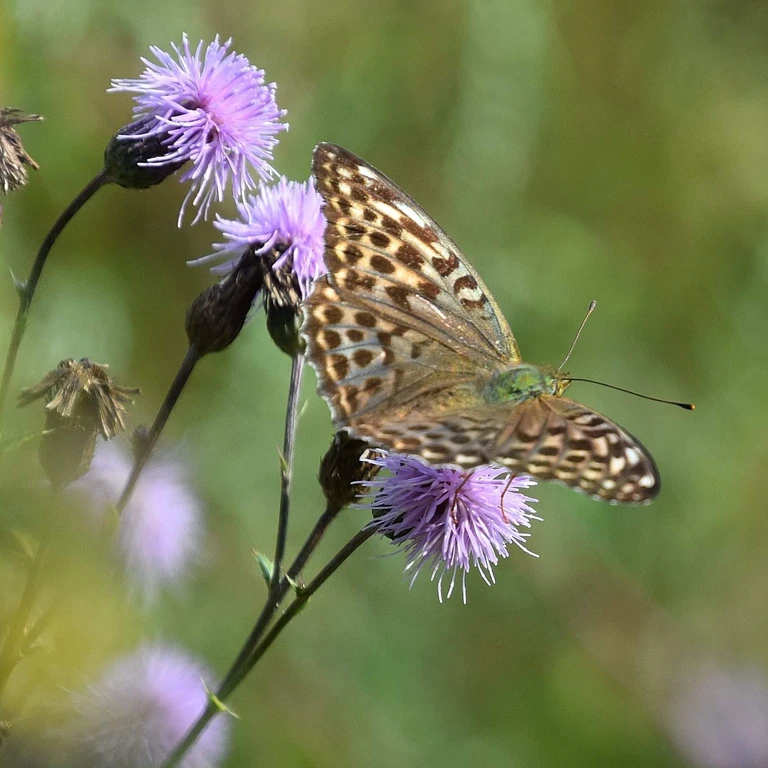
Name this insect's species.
Argynnis paphia
